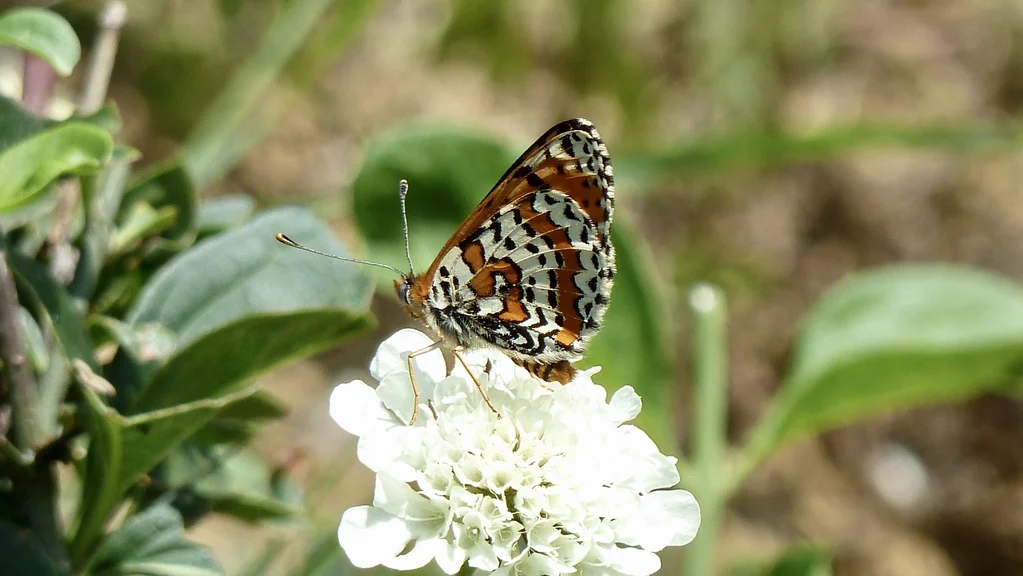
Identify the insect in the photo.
Melitaea didyma
